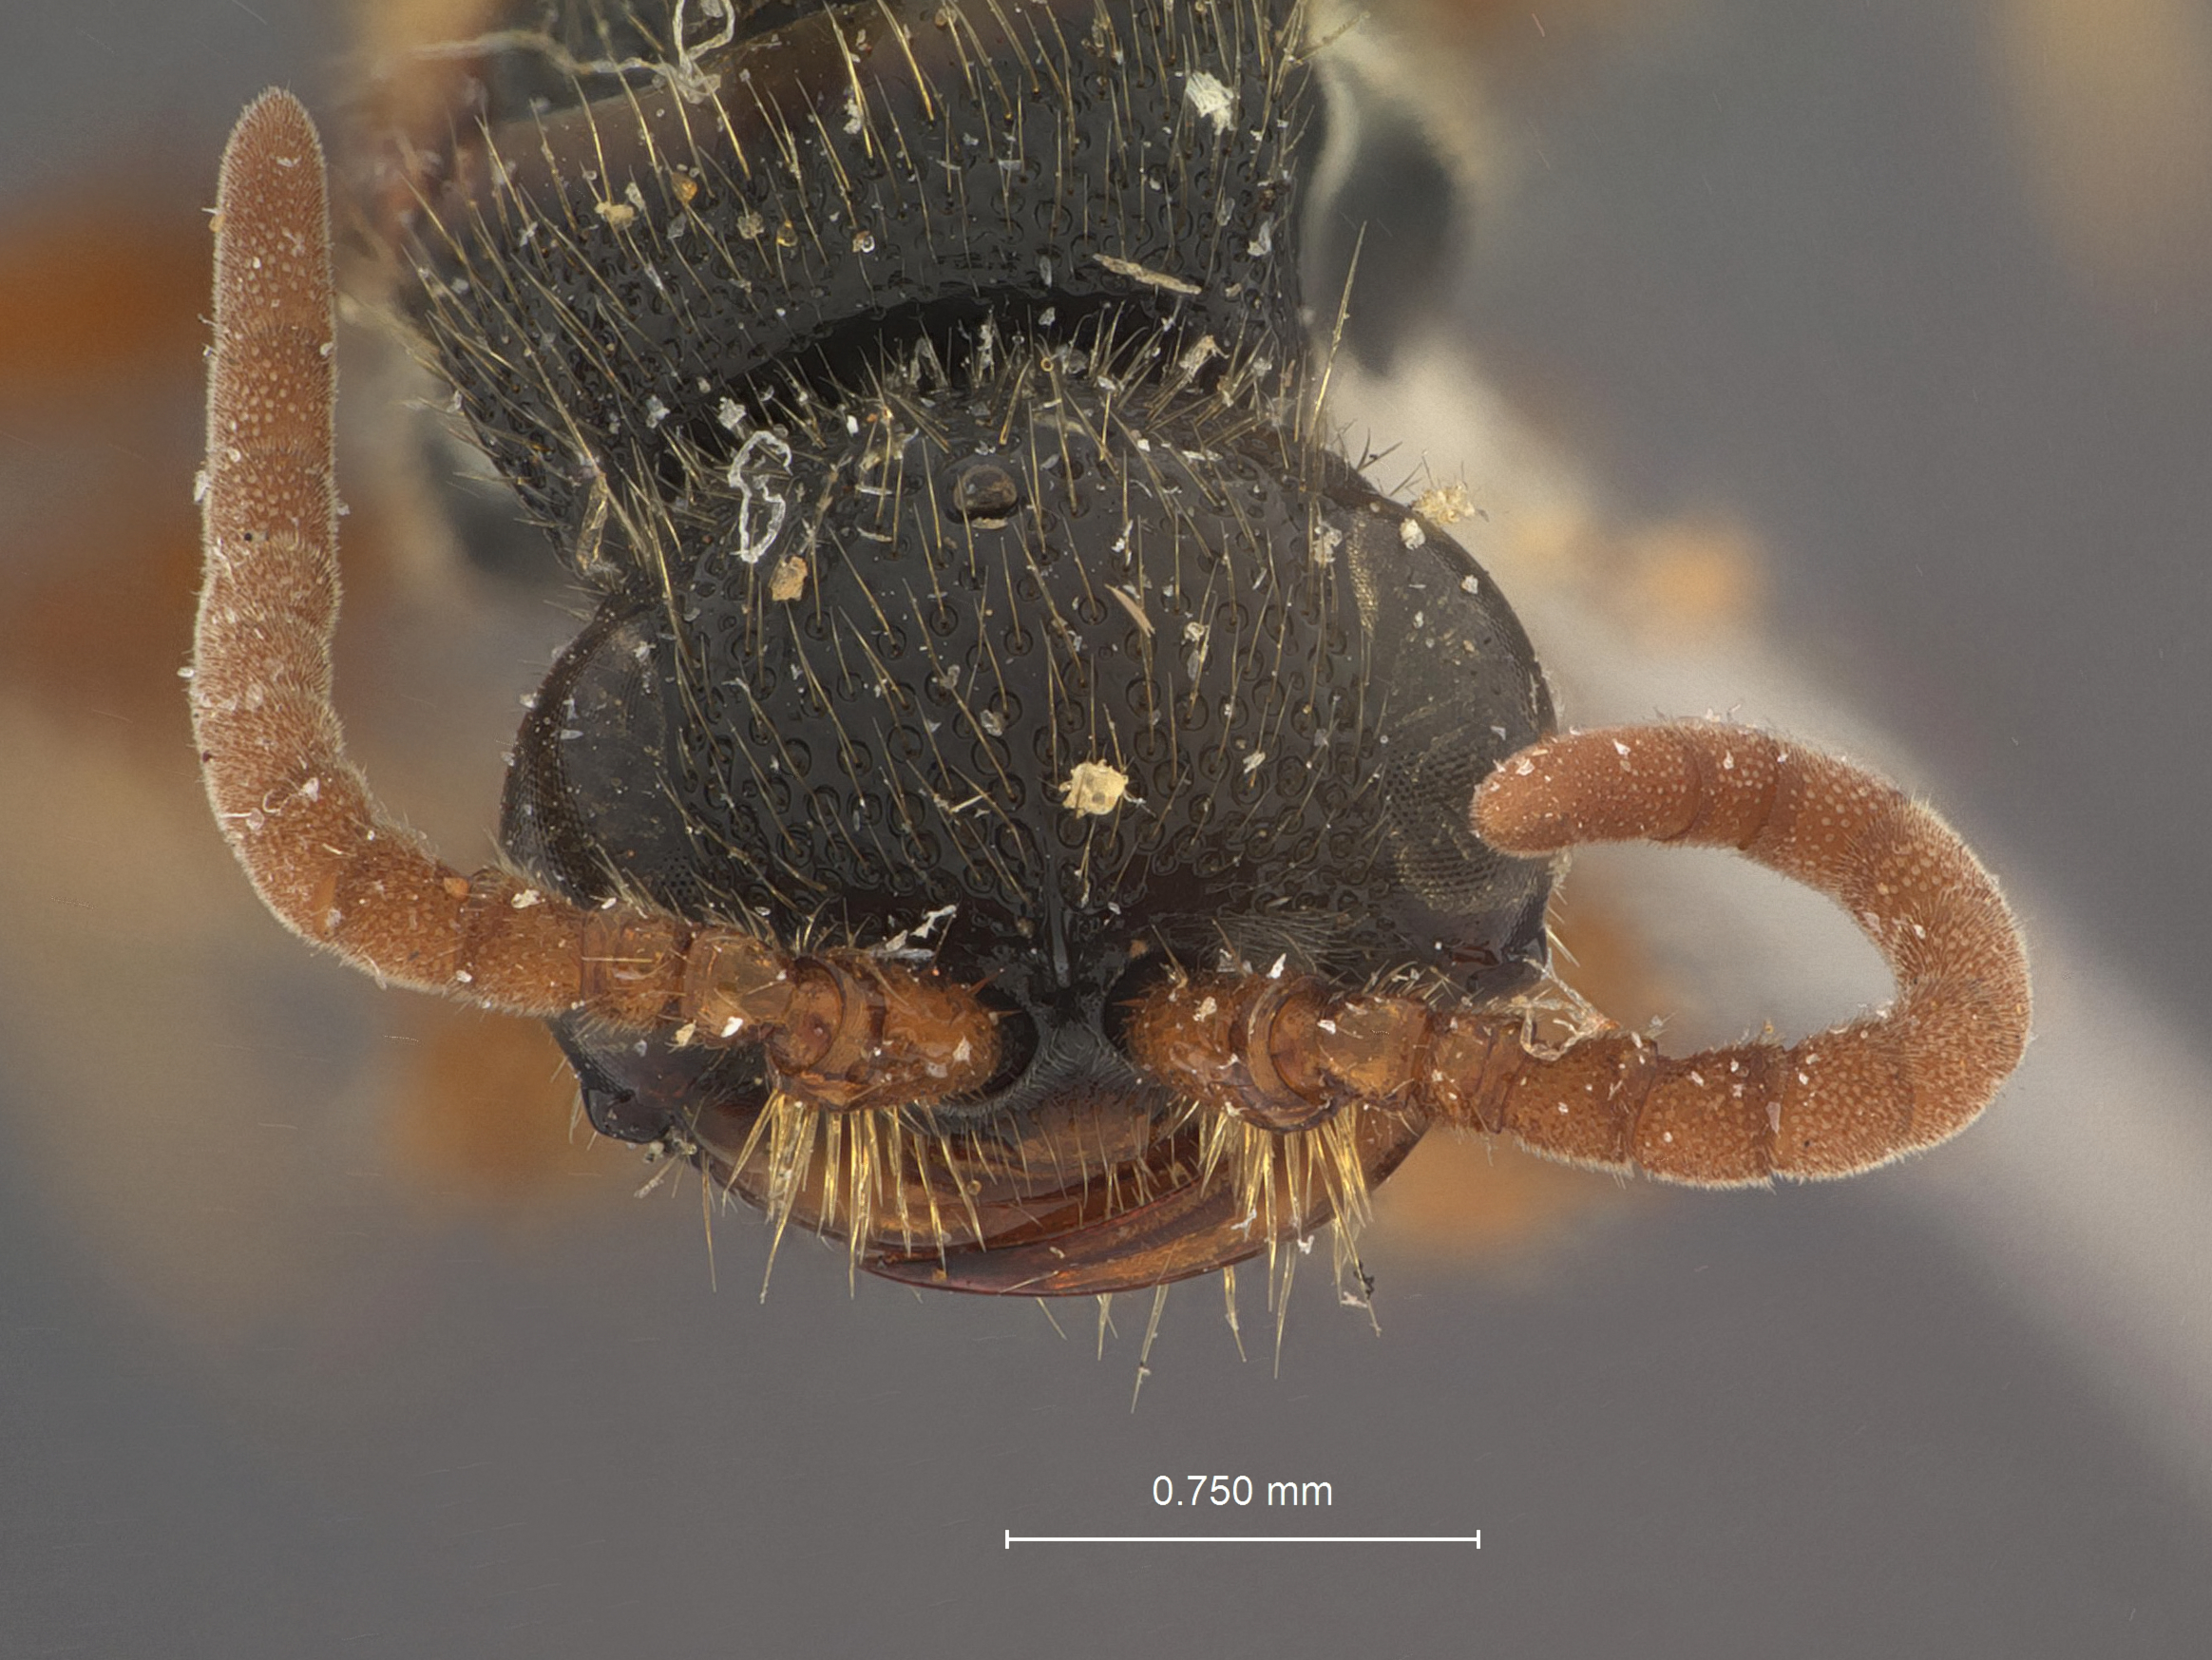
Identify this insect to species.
Tiphia hillyardi
